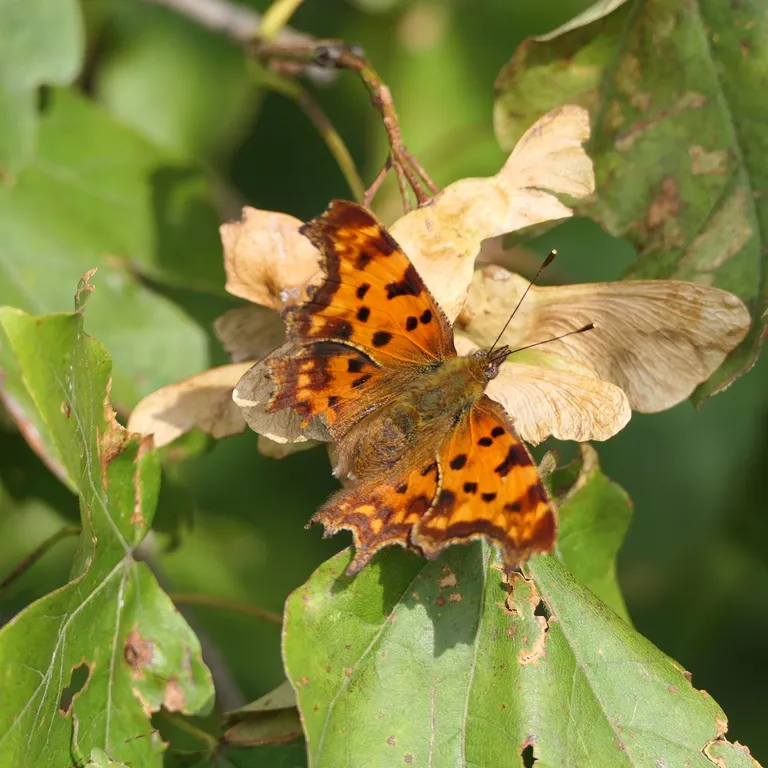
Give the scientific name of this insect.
Polygonia c-album
